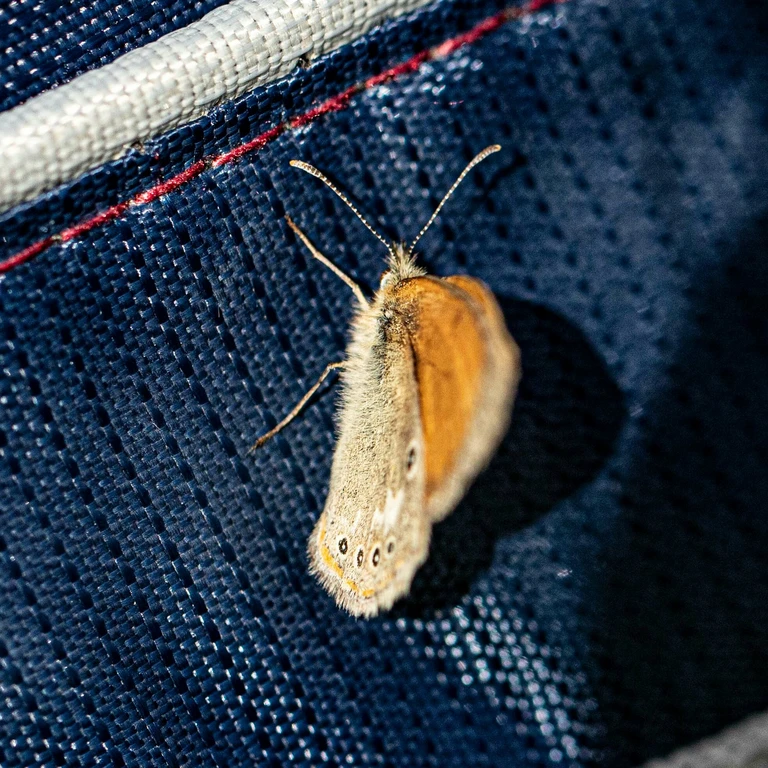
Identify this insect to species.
Coenonympha glycerion (also Coenonympha iphis)
